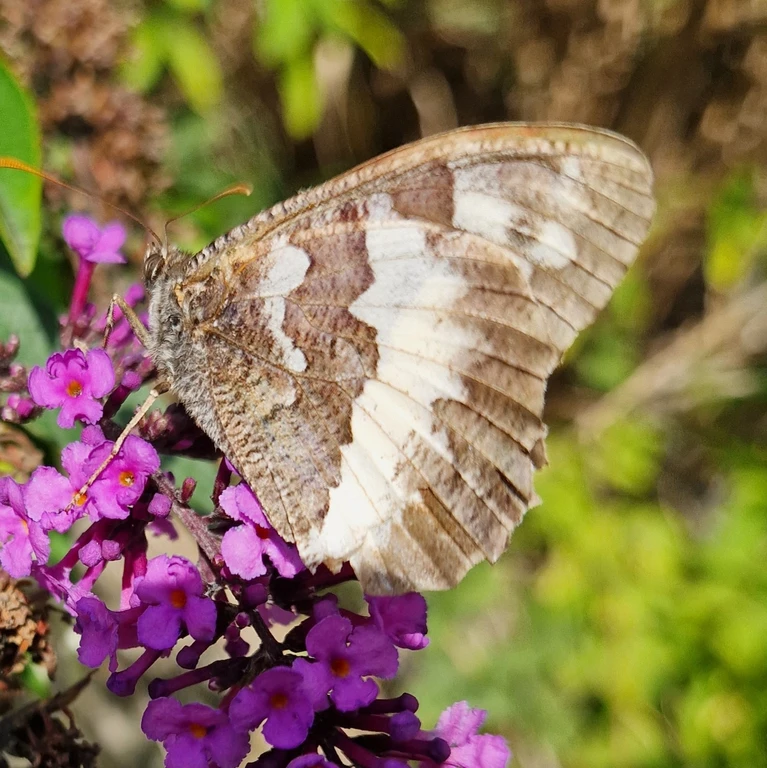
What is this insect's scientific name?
Brintesia circe
